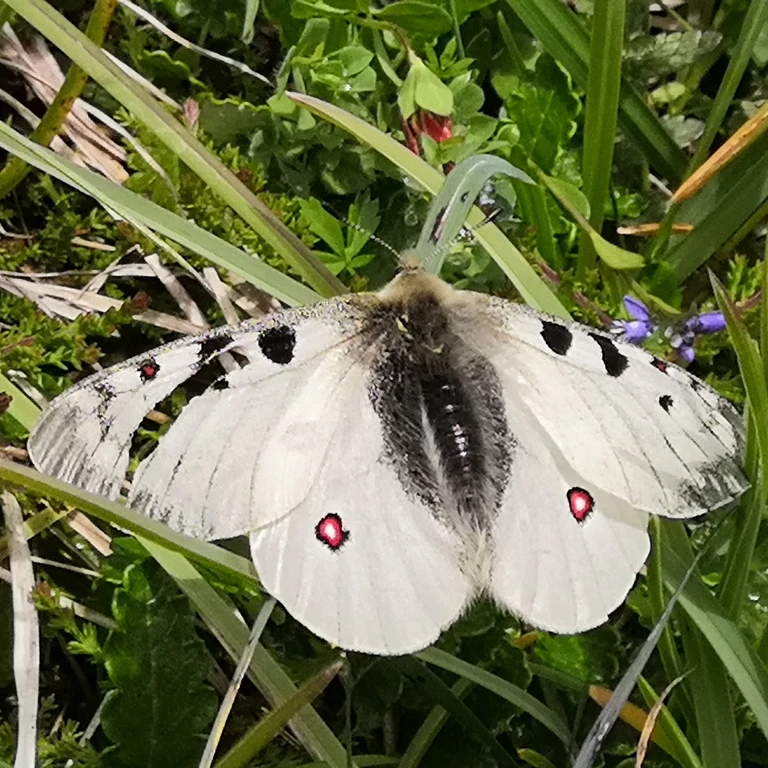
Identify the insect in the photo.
Parnassius phoebus
